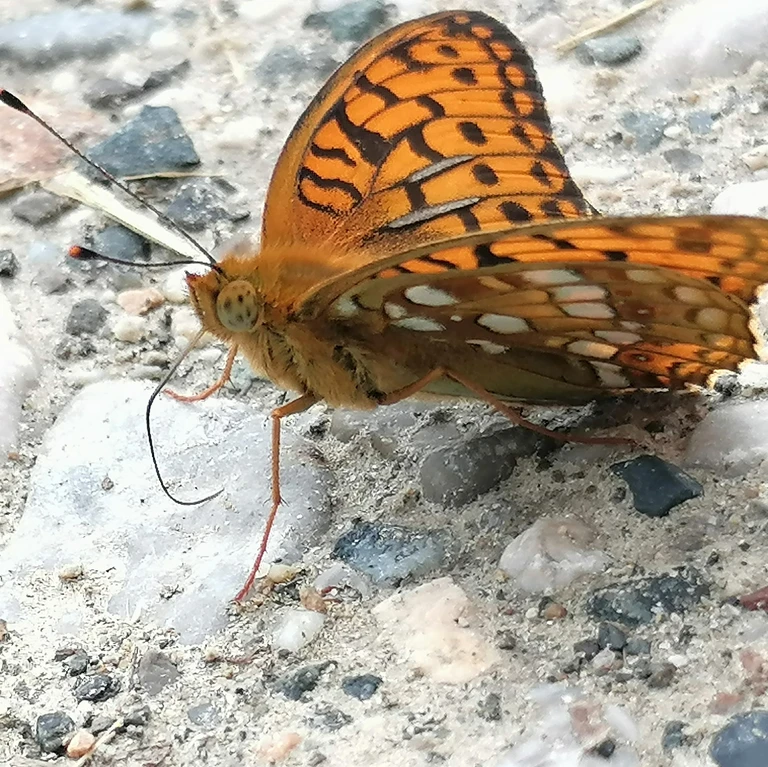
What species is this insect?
Fabriciana adippe
